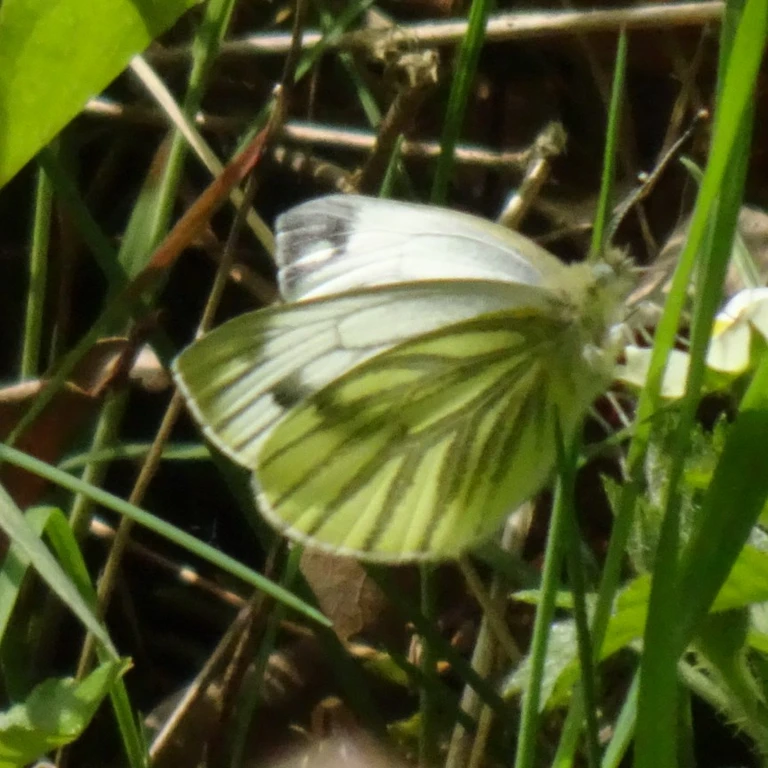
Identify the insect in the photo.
Pieris napi
